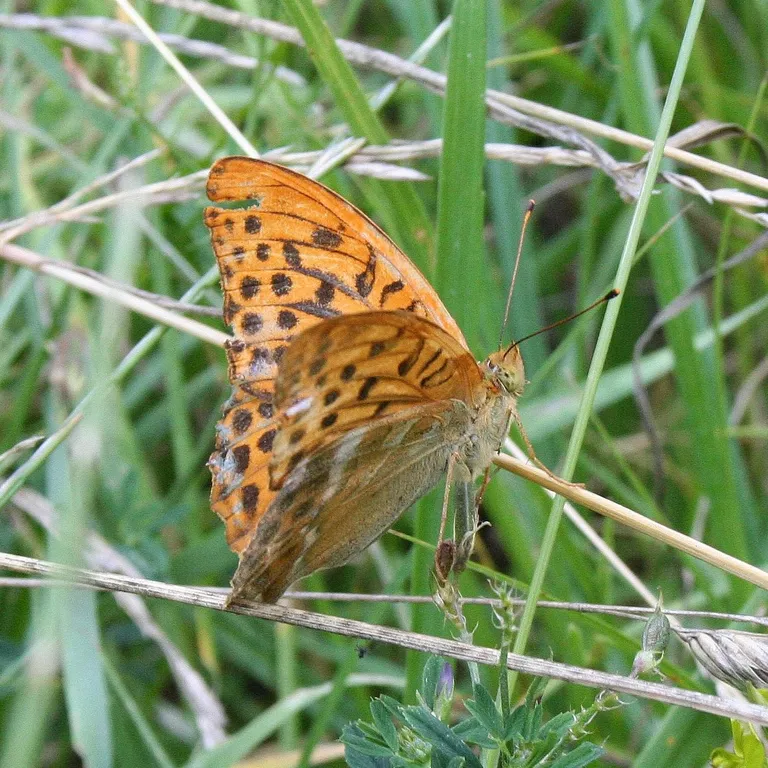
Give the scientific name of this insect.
Argynnis paphia
